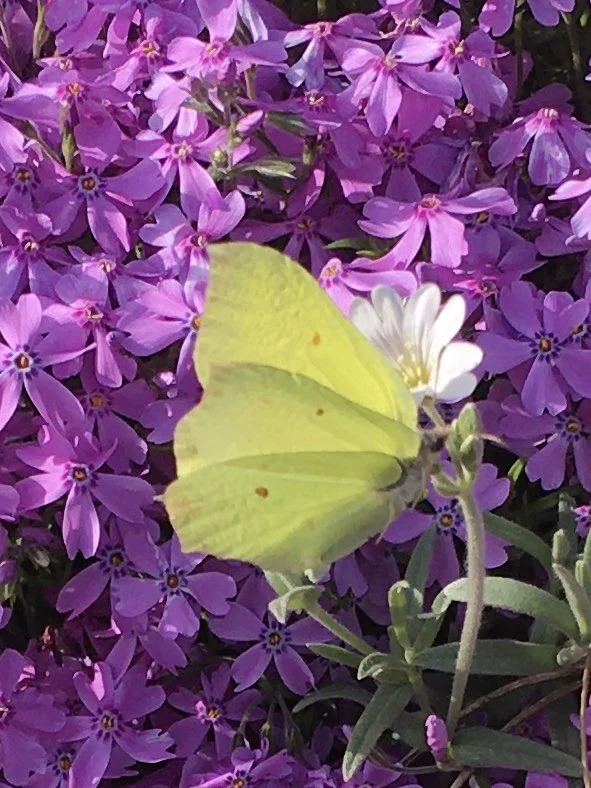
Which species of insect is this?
Gonepteryx rhamni
